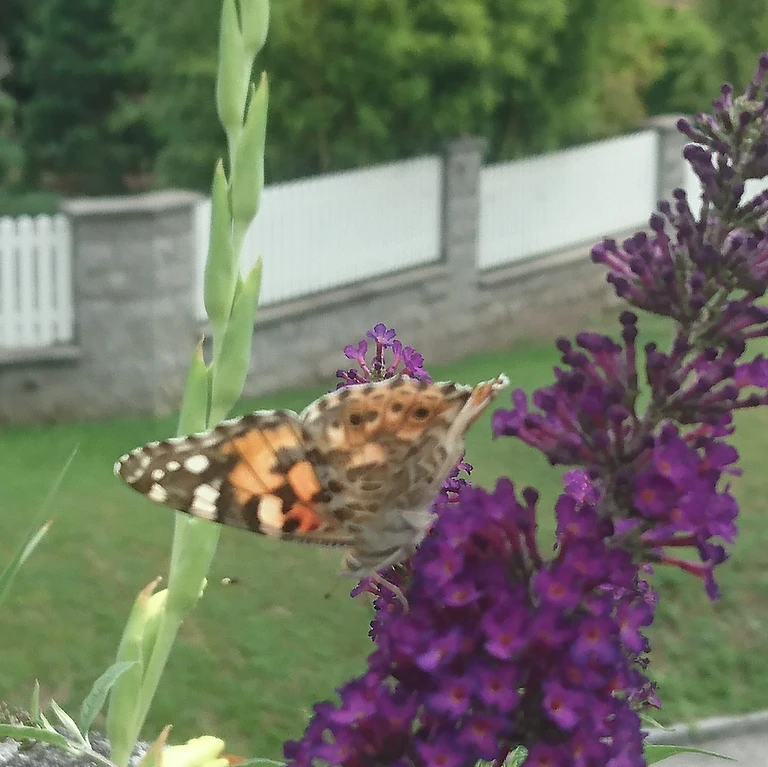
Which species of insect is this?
Vanessa cardui
